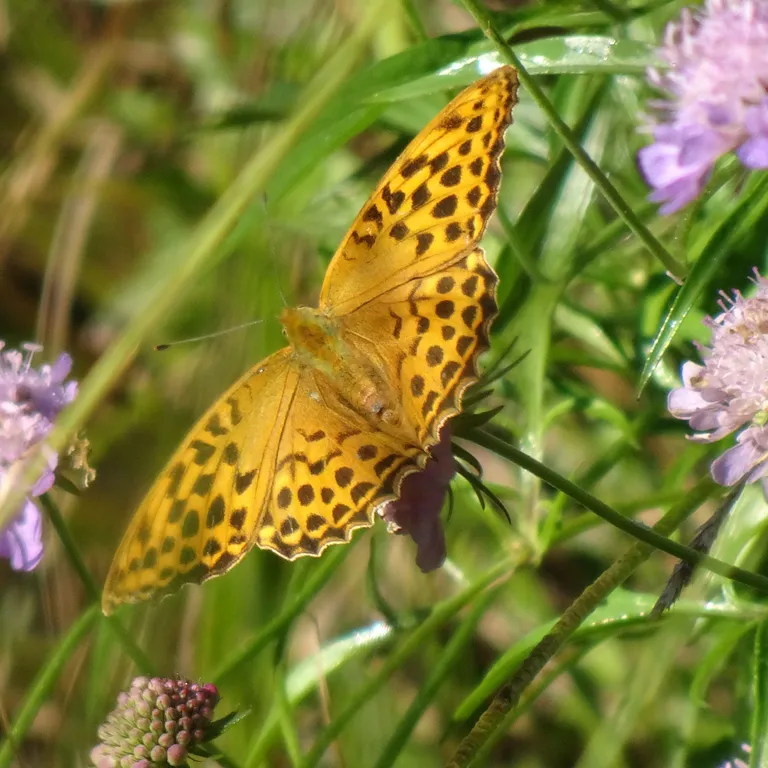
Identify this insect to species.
Argynnis paphia
